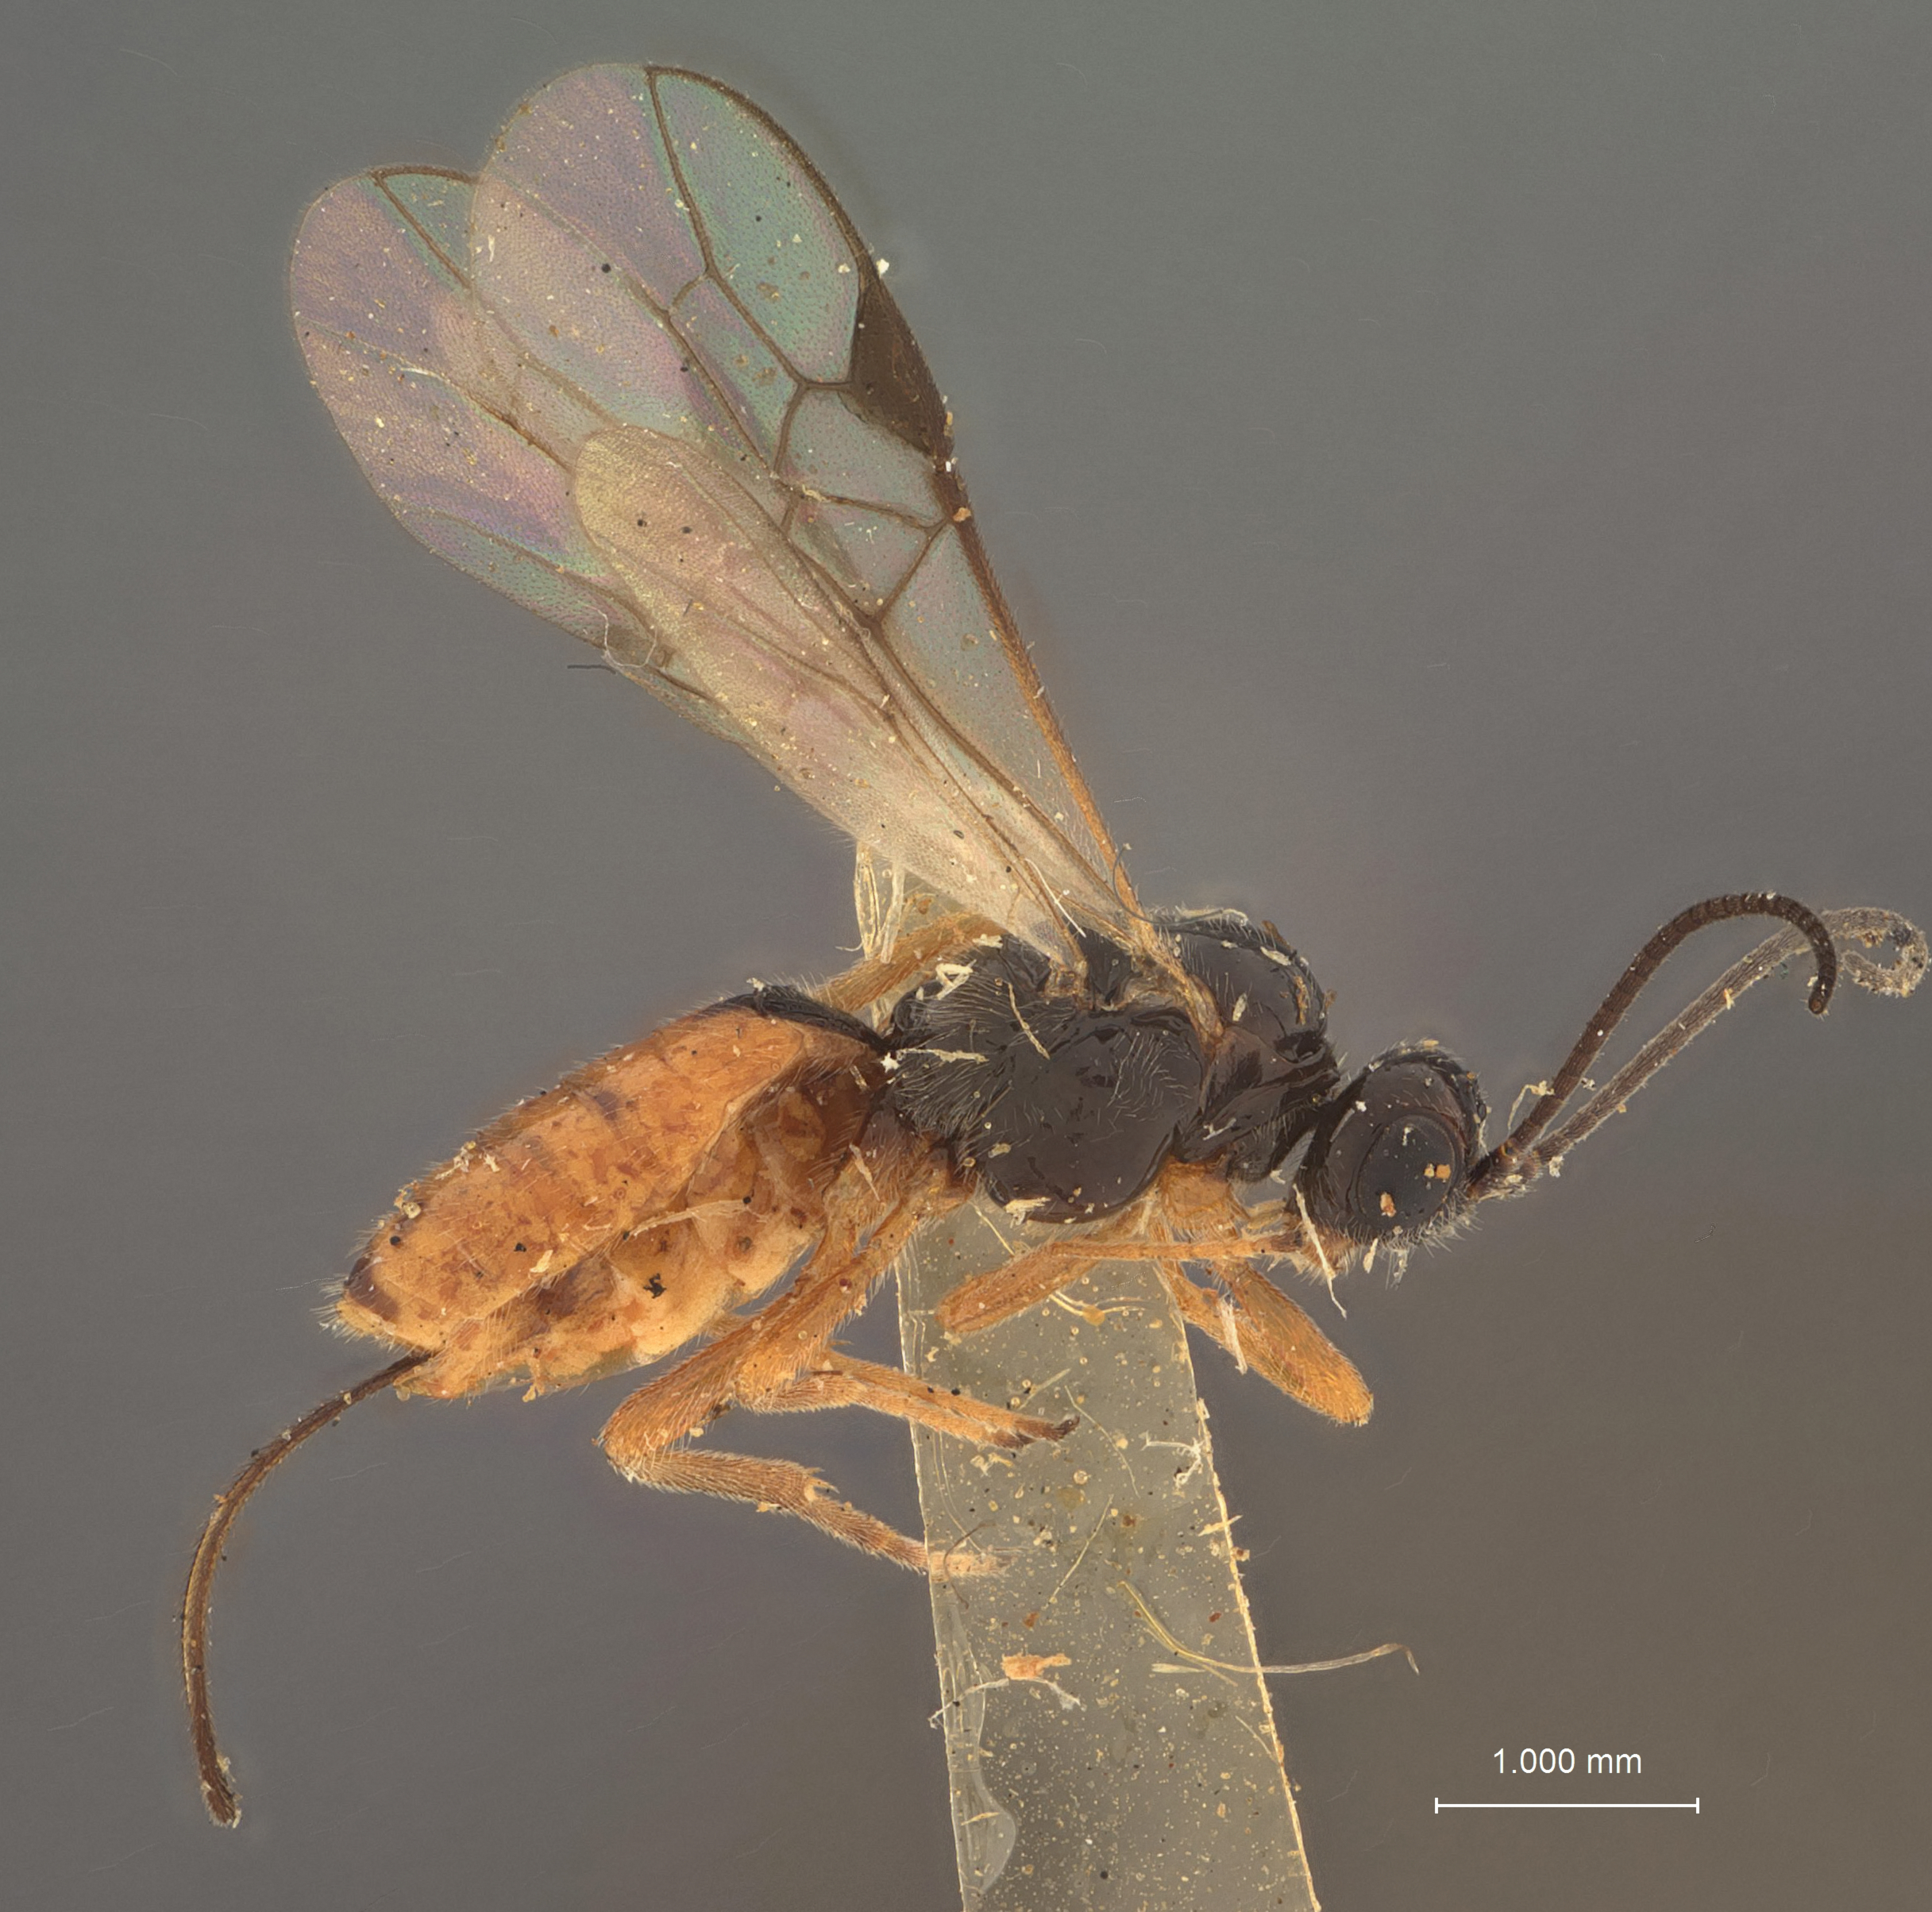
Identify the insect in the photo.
Microbracon cryptorhynchi
